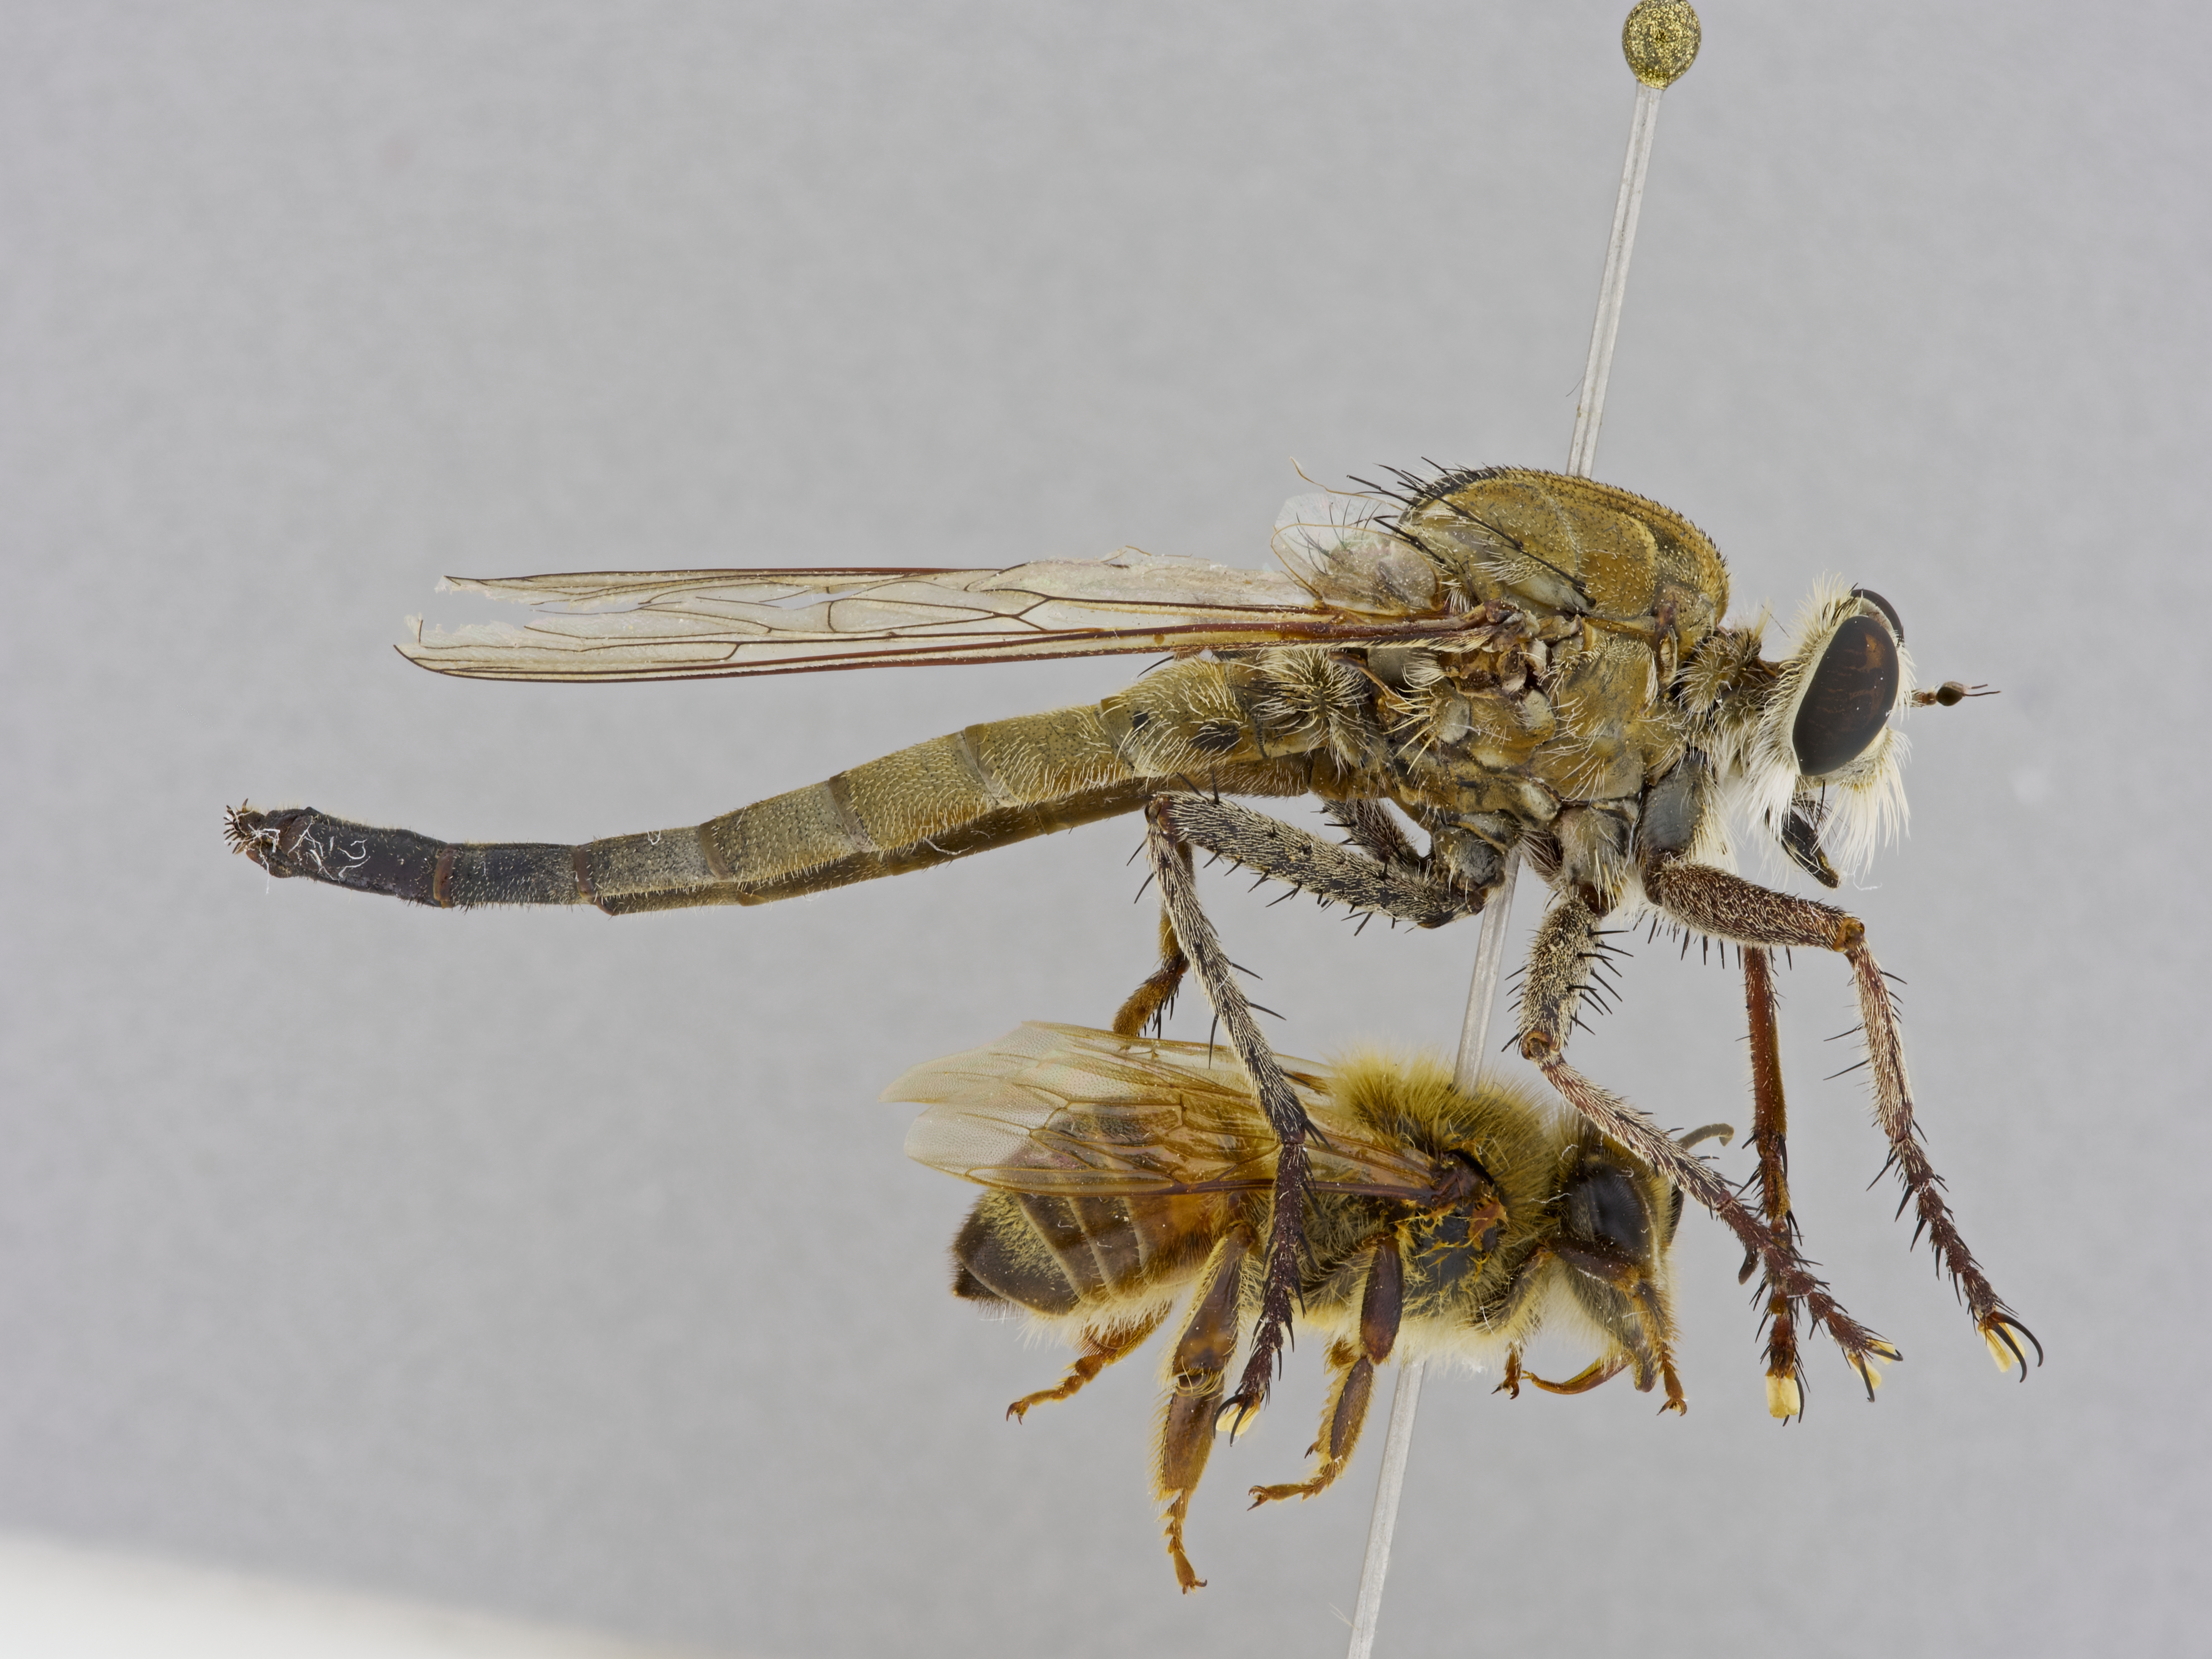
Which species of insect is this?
Proctacanthus nearno
